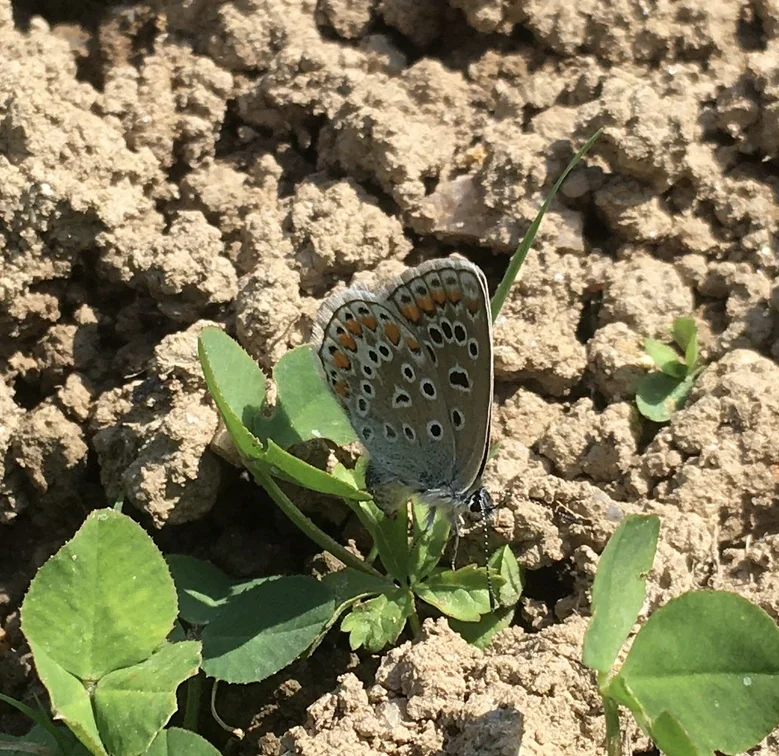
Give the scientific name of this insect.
Polyommatus icarus
